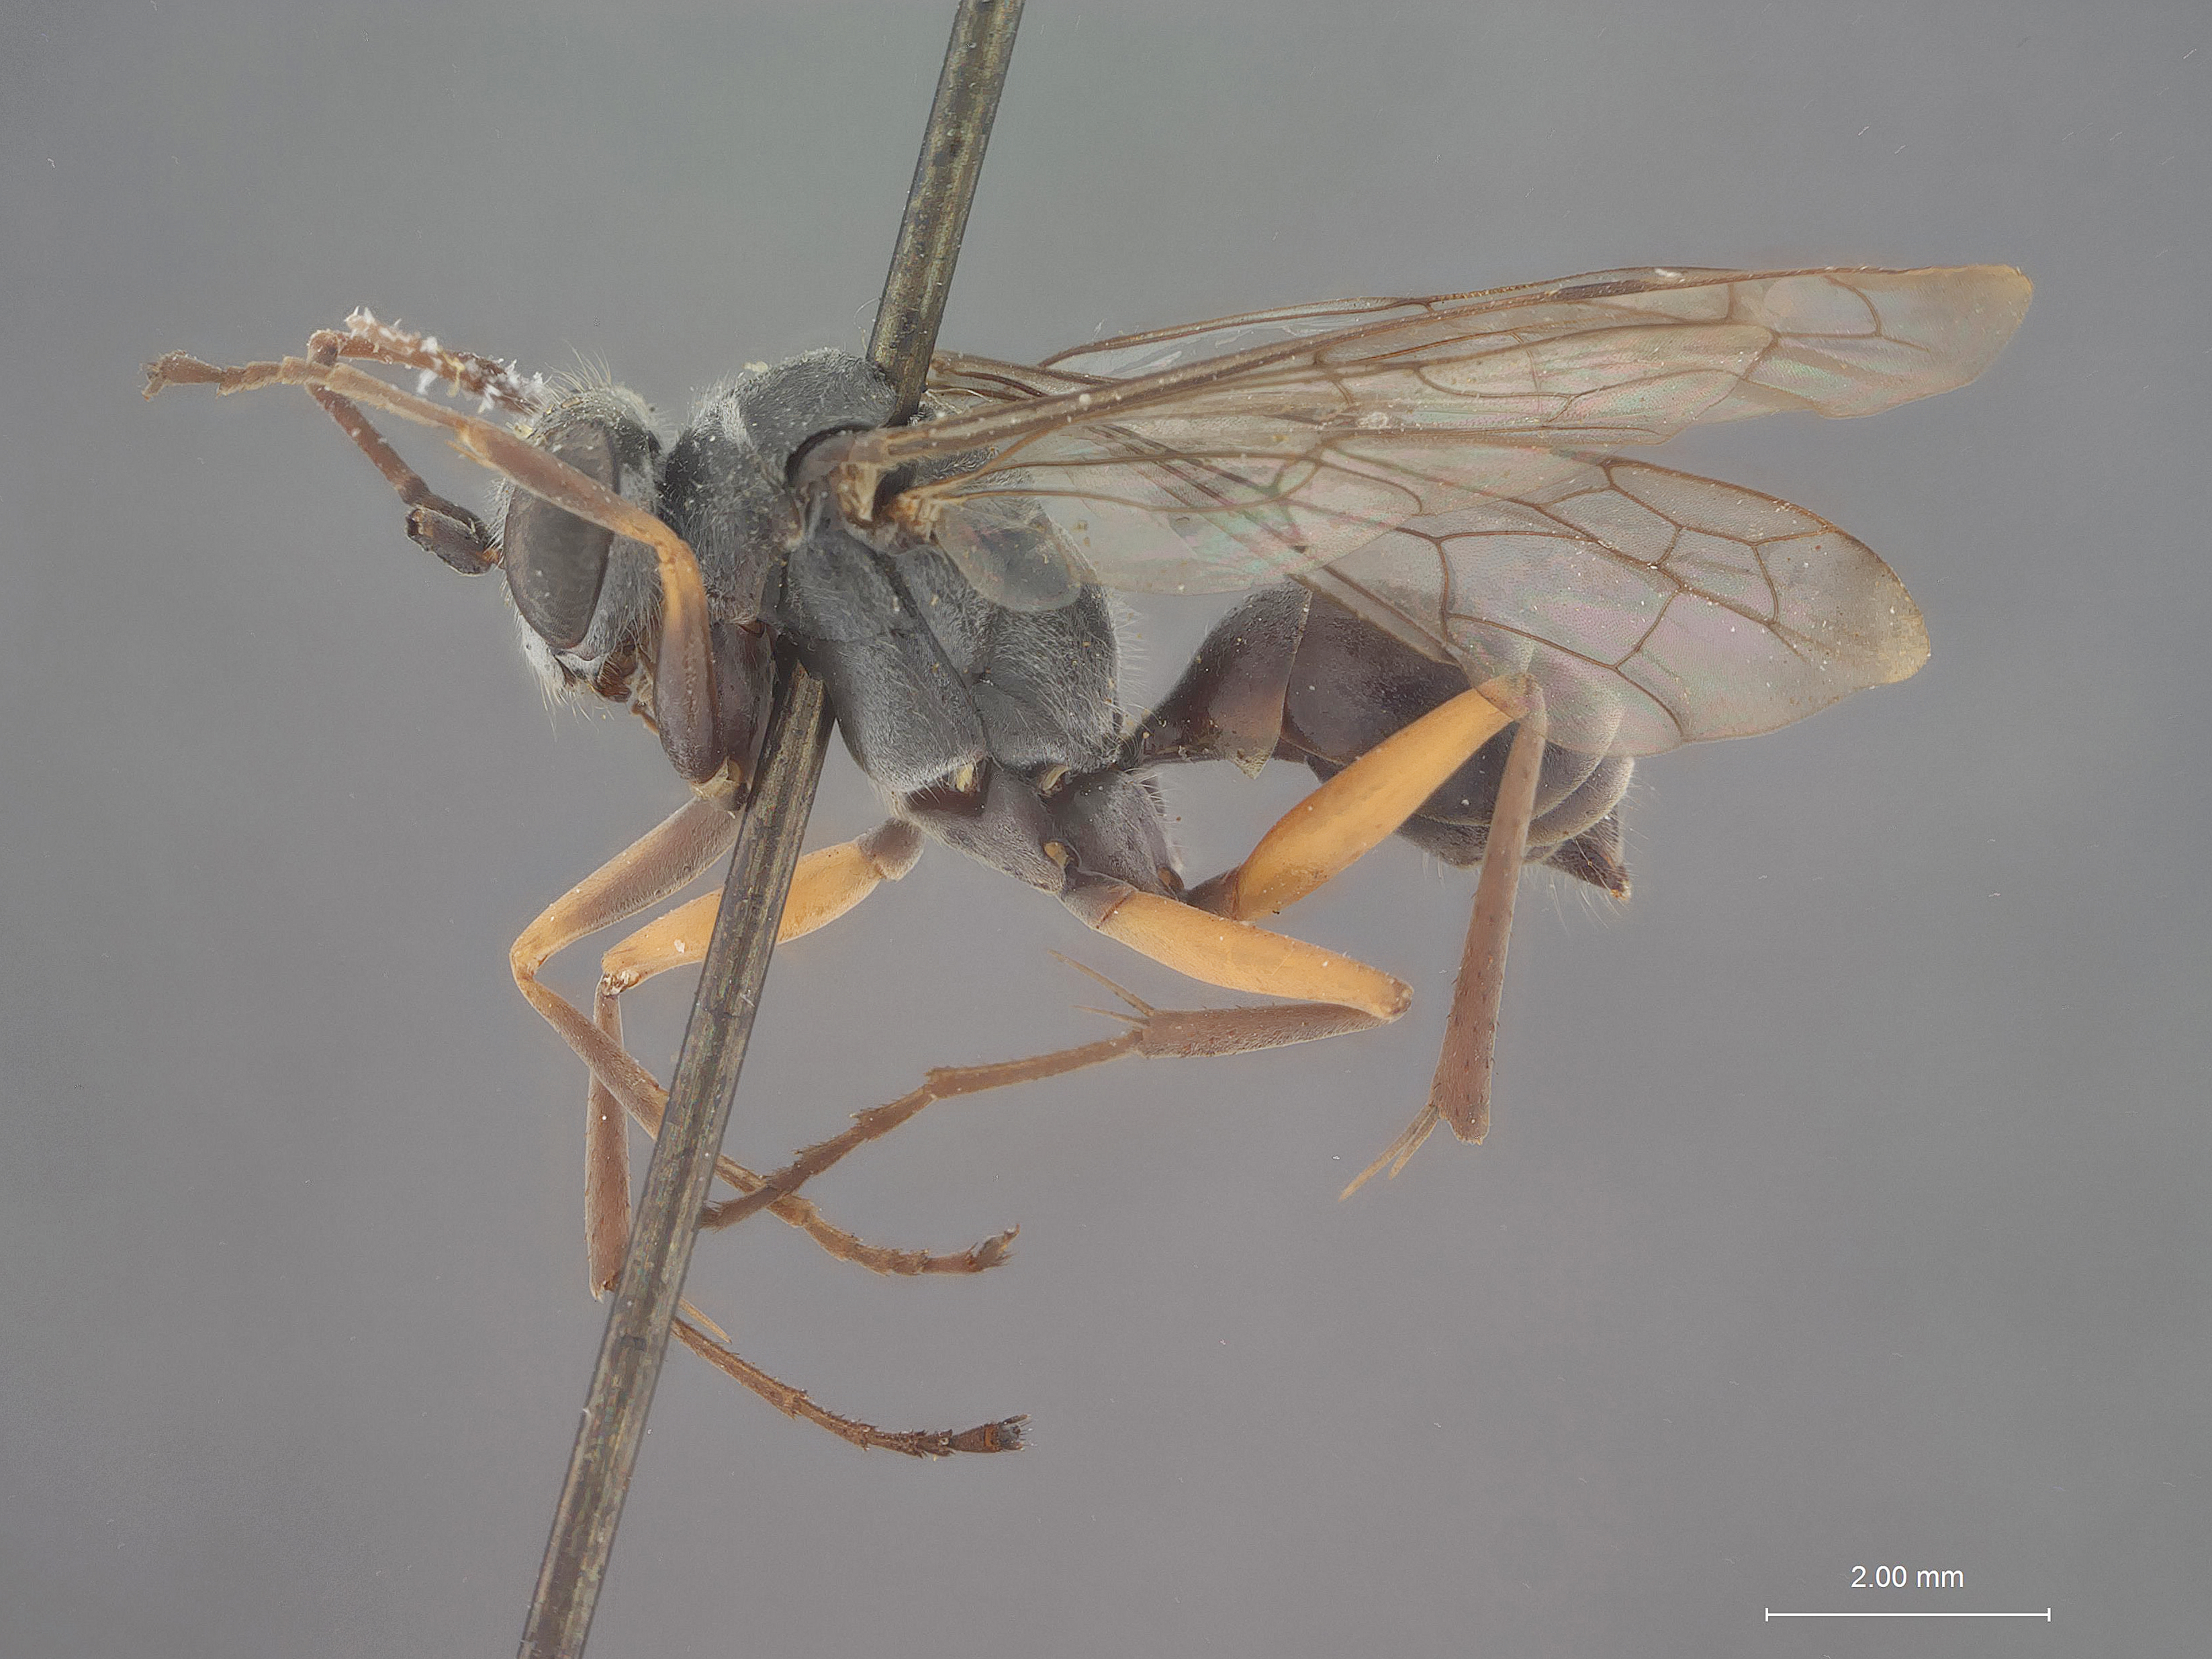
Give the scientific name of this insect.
Auplopus dietzi
